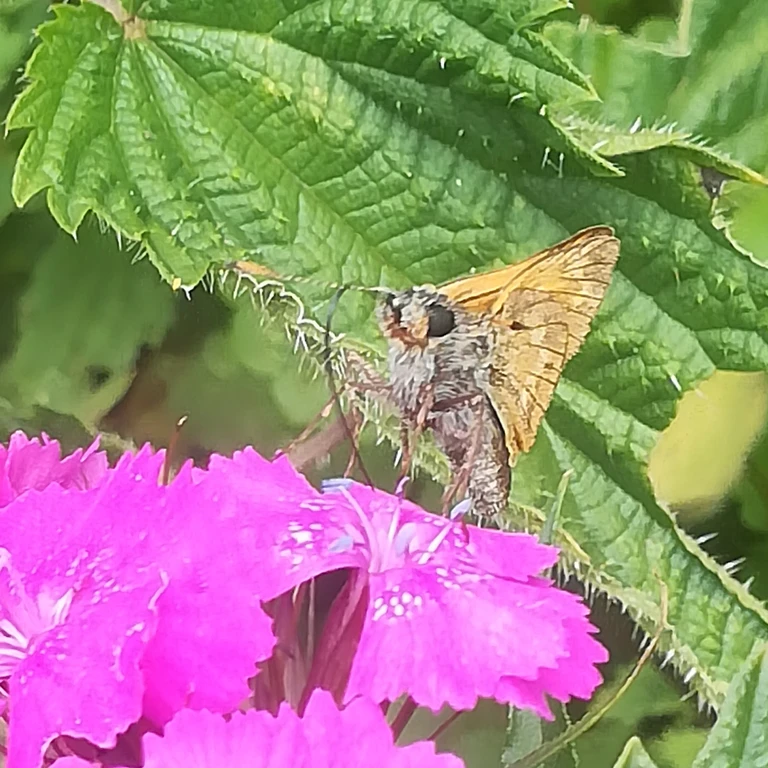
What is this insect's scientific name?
Ochlodes sylvanus (also Ochlodes venata)
